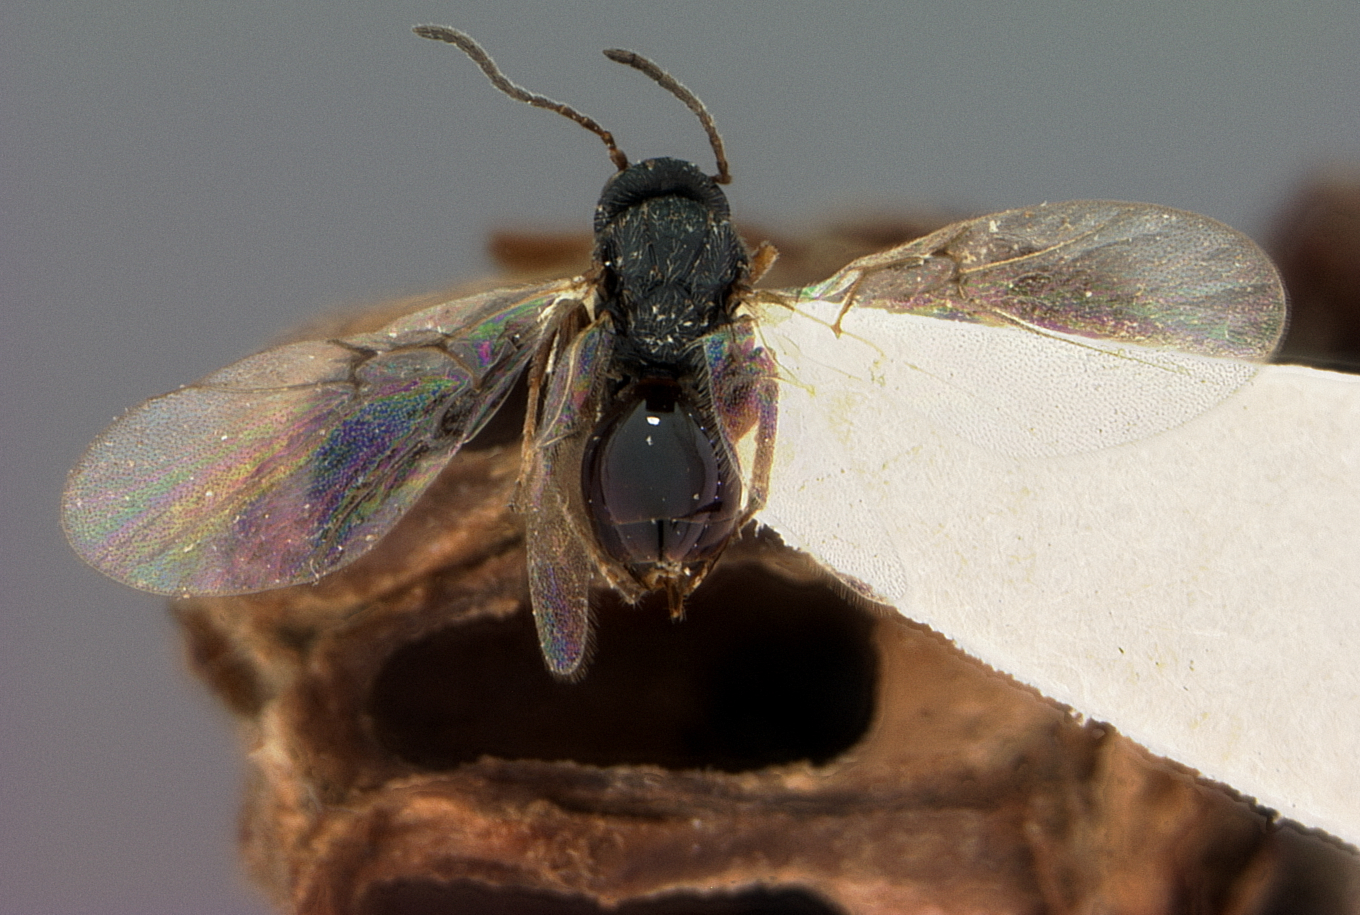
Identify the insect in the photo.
Andricus coortus
